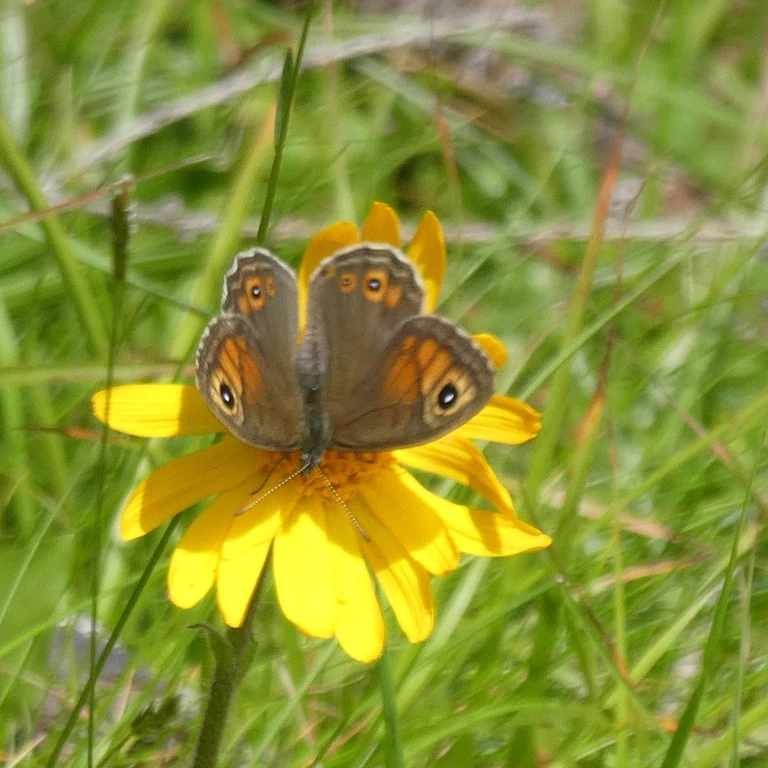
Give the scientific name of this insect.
Lasiommata maera (also Pararge maera)
